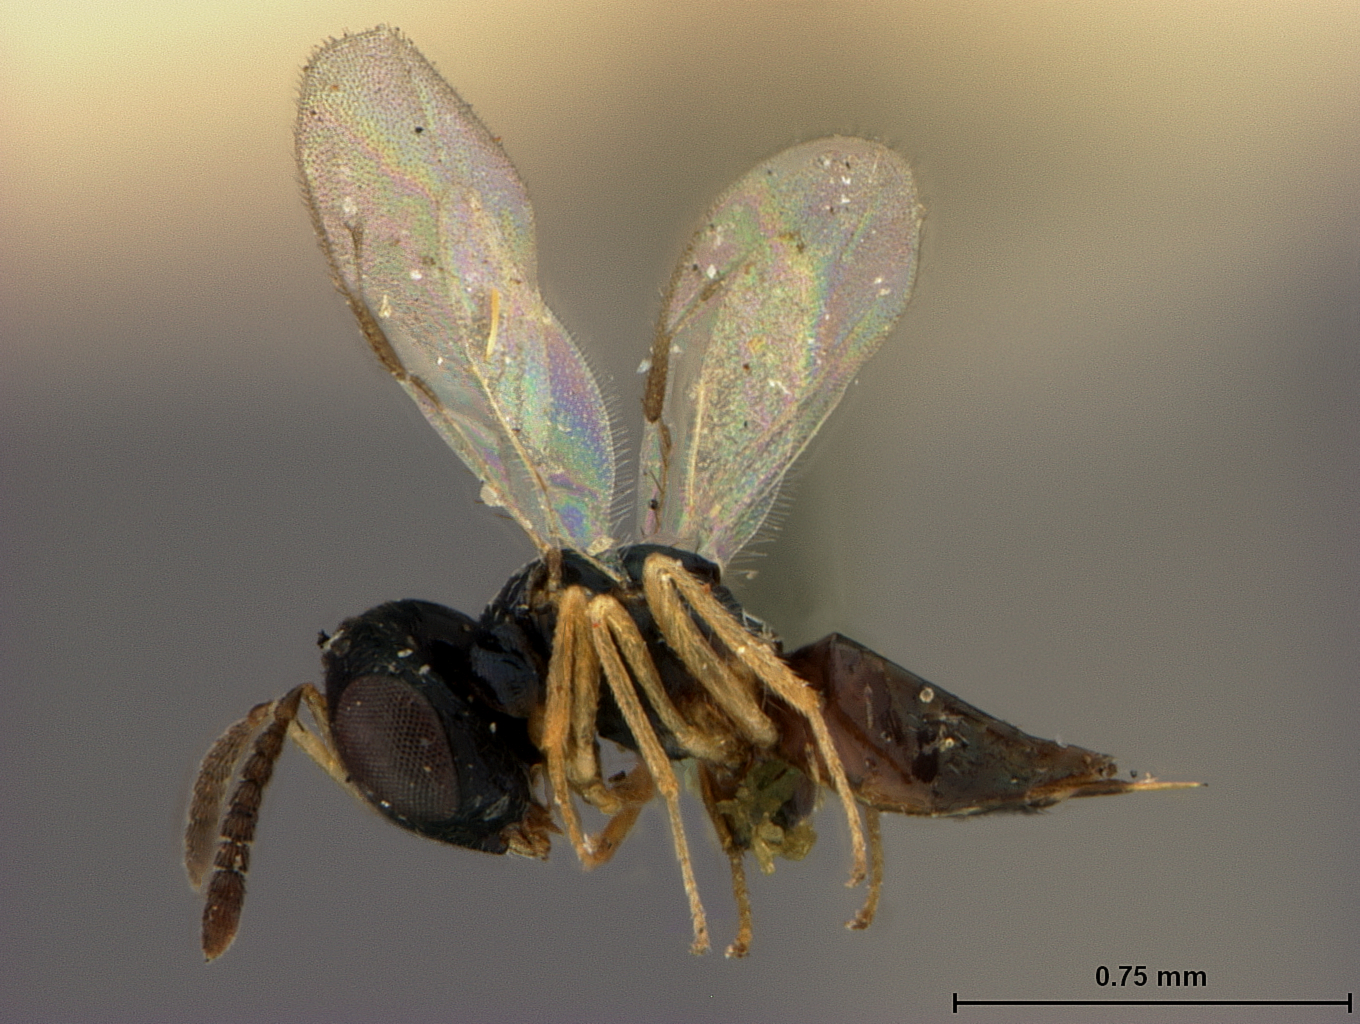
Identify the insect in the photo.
Pachyneuron laticeps
